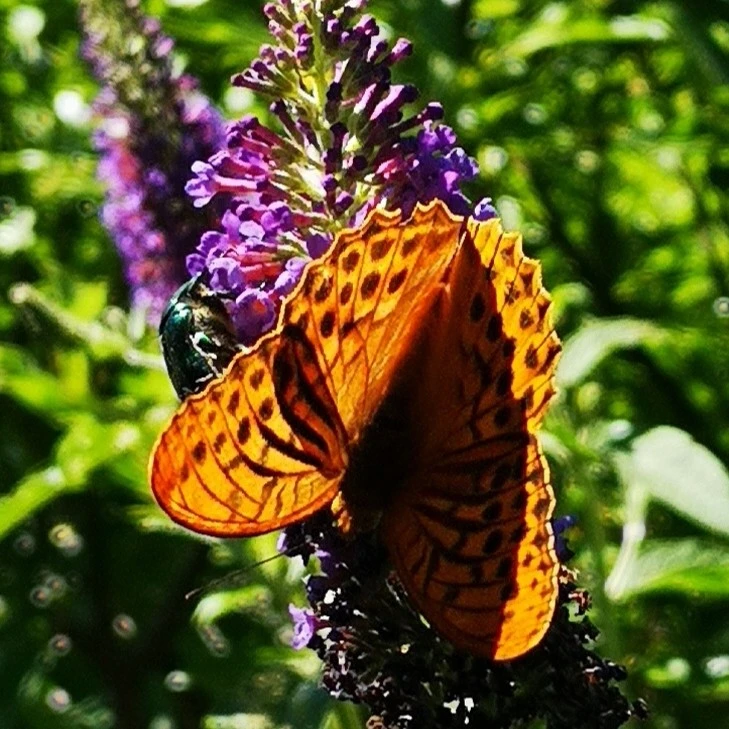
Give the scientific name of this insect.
Argynnis paphia
